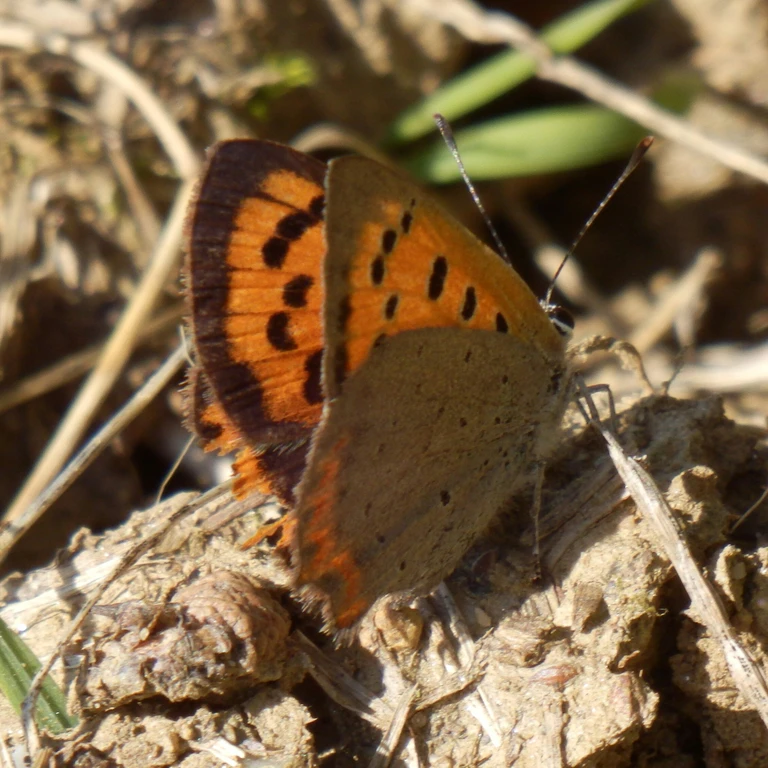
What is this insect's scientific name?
Lycaena phlaeas
